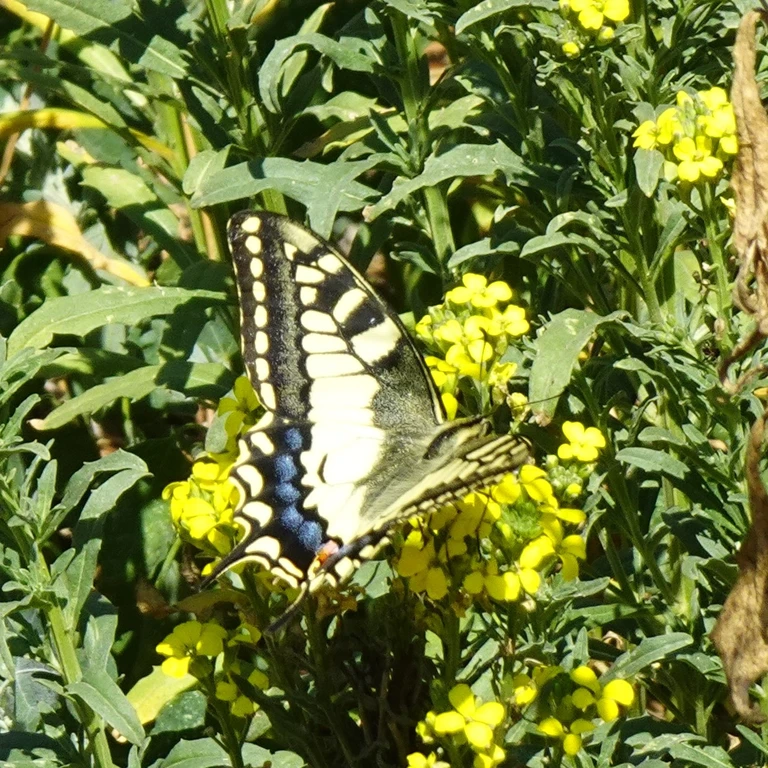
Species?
Papilio machaon
